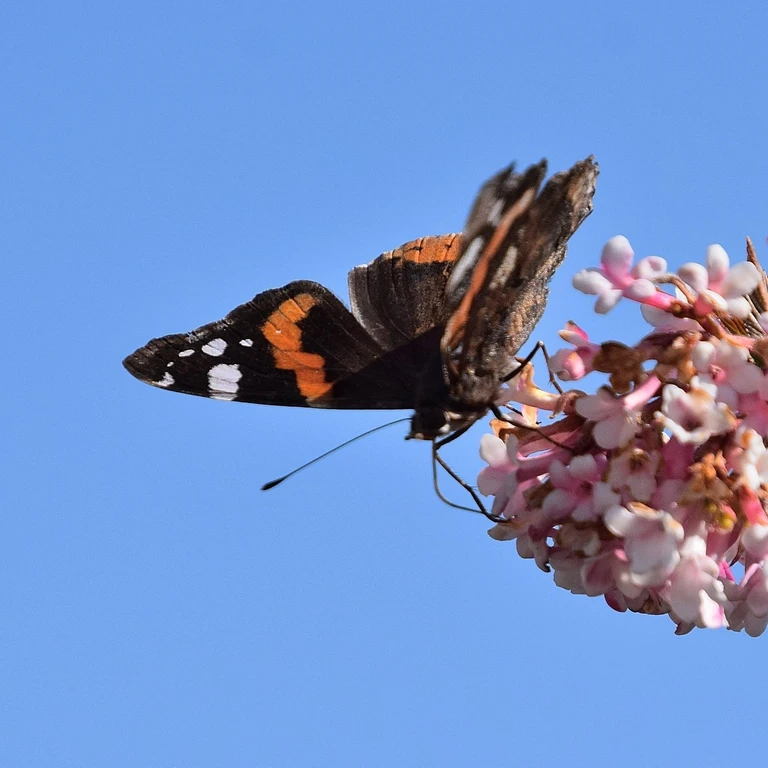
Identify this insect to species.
Vanessa atalanta
